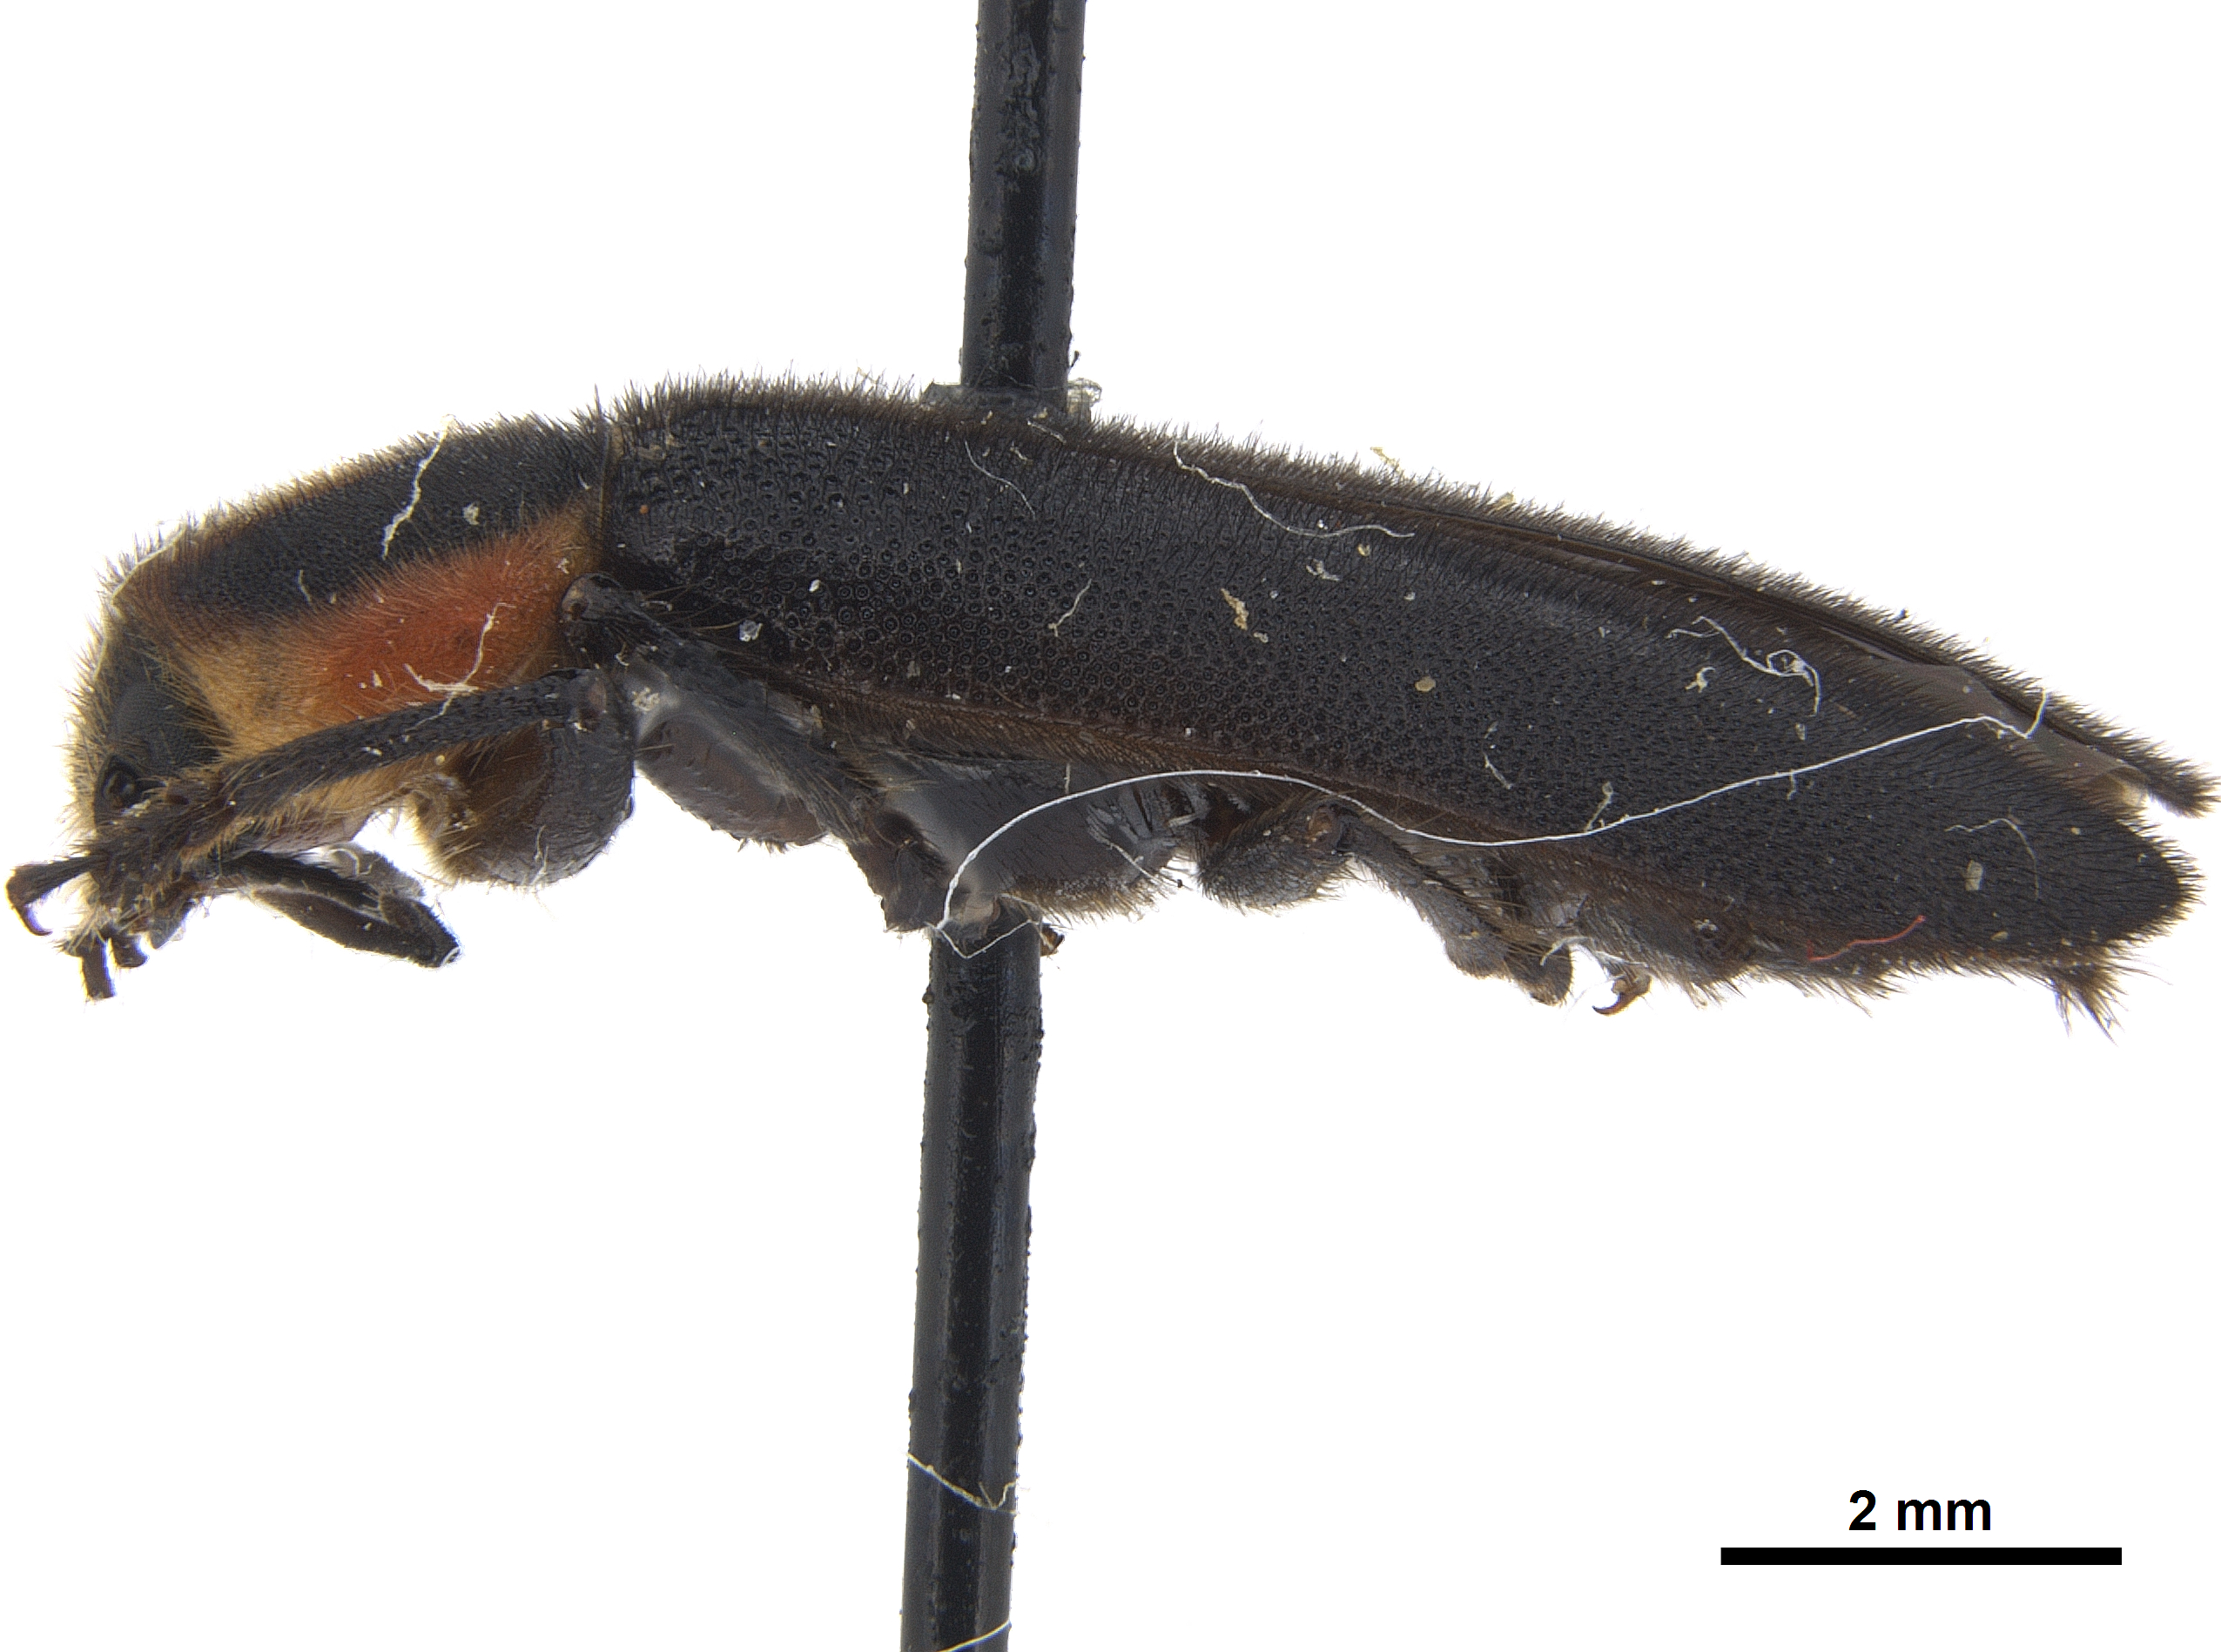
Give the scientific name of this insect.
Chariessa pilosa
